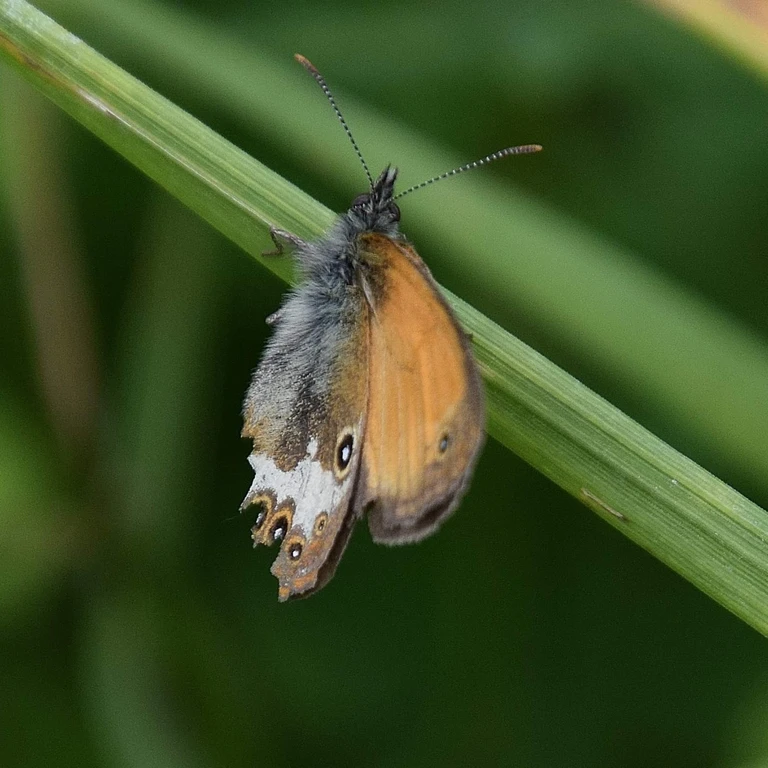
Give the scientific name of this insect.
Coenonympha arcania
